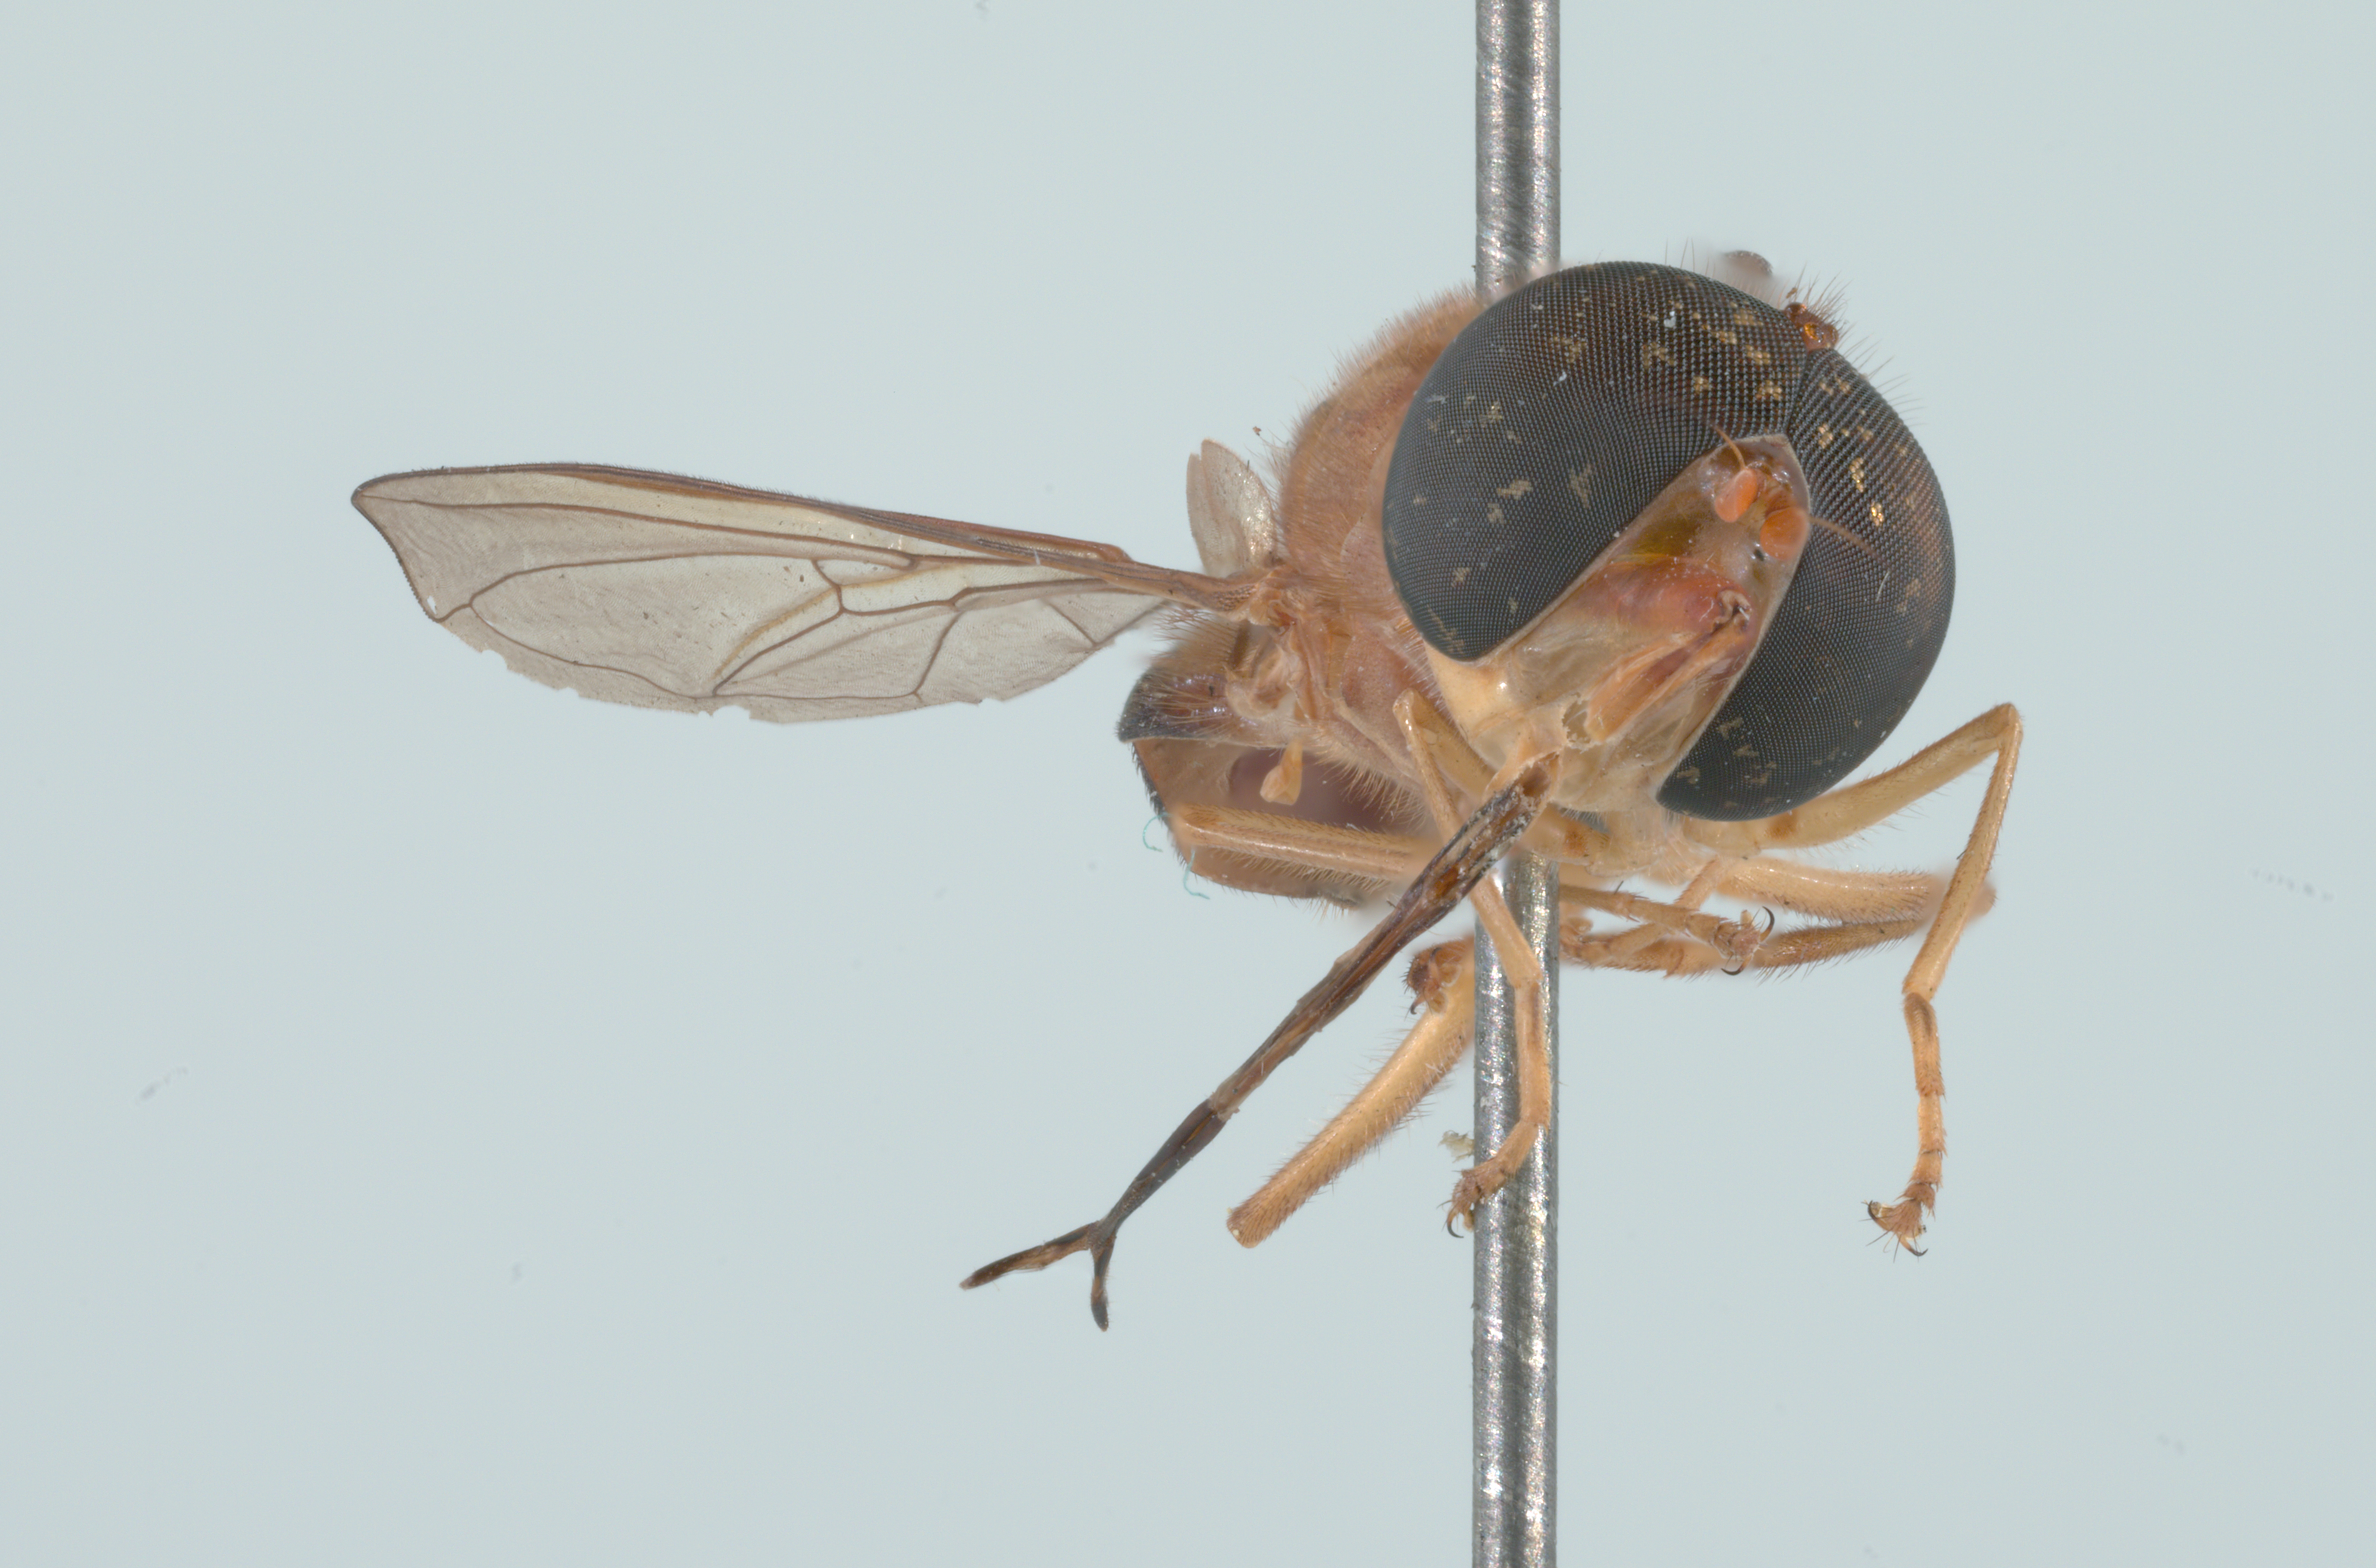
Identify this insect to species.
Rhingia lutea
